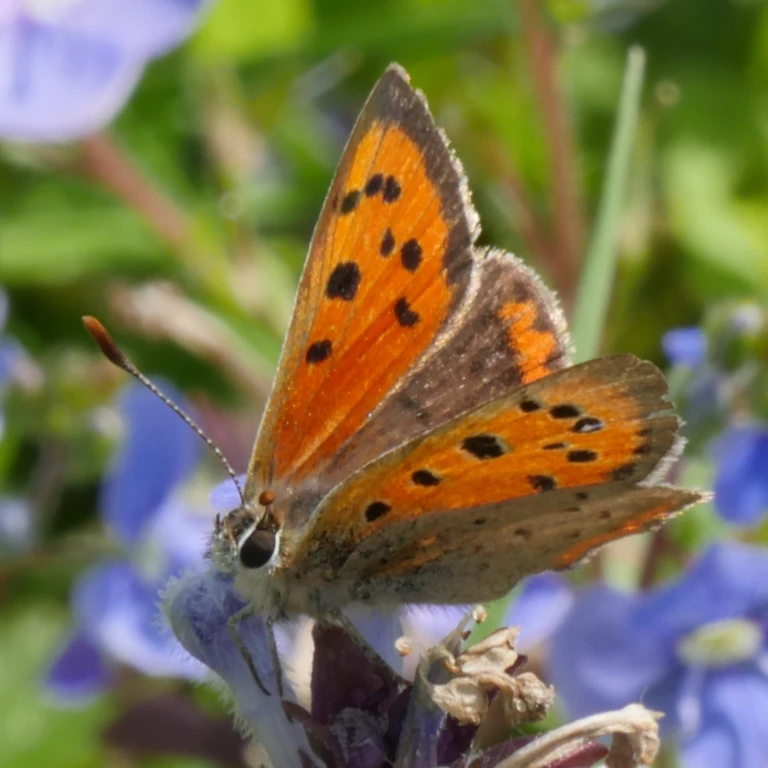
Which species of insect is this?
Lycaena phlaeas
